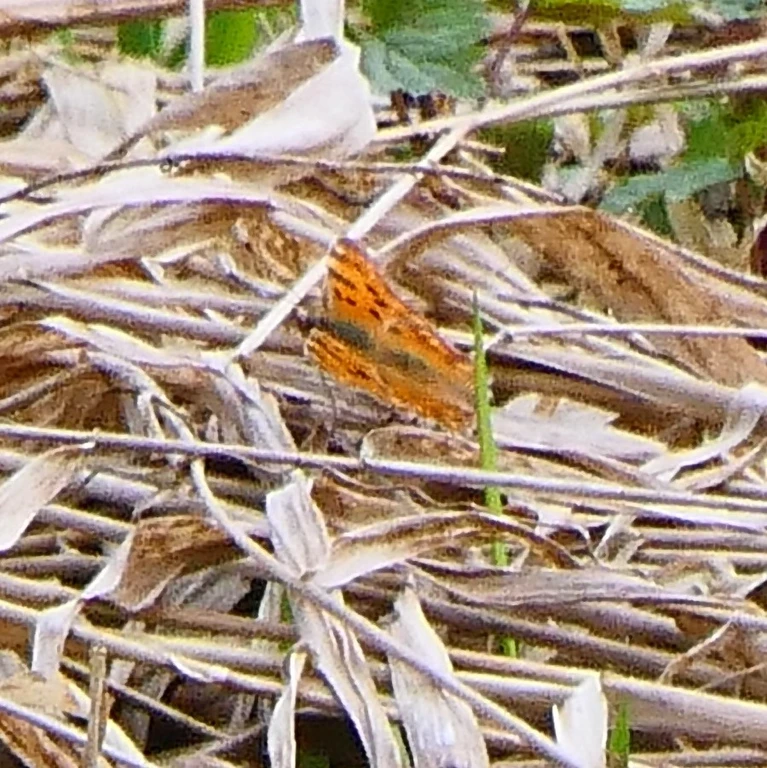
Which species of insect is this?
Polygonia c-album
